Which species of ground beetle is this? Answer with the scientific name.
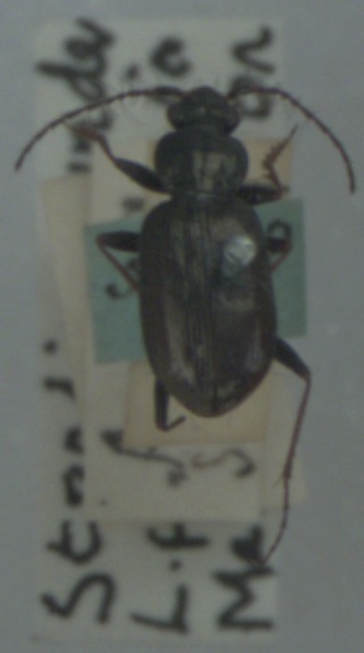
Loricera pilicornis
